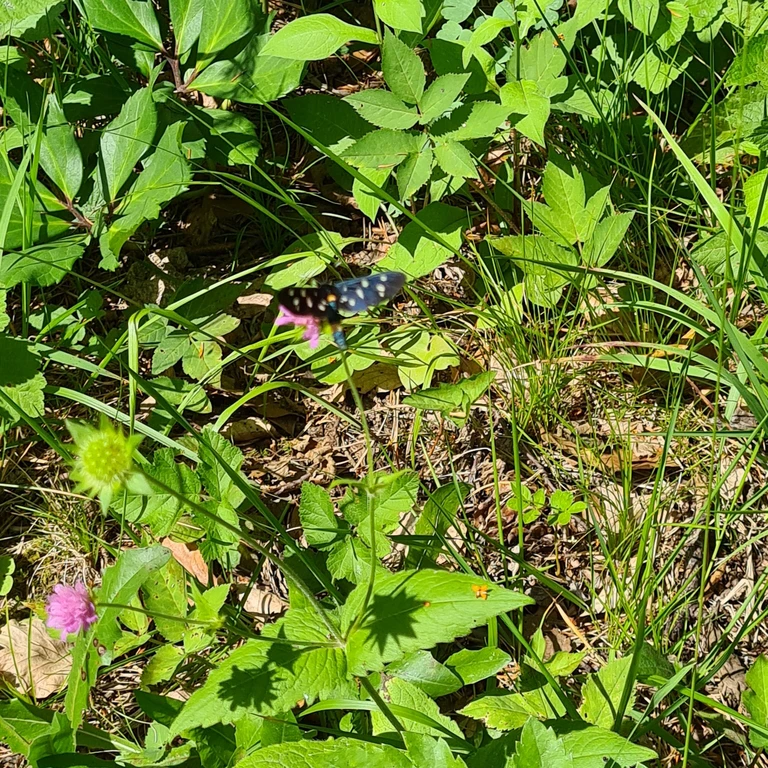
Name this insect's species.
Amata phegea
